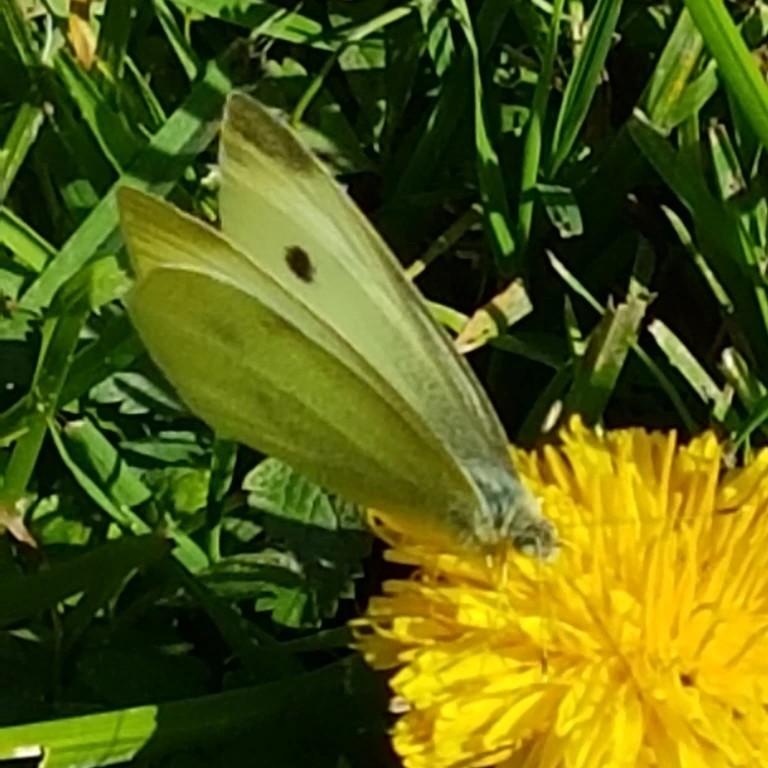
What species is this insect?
Pieris rapae
